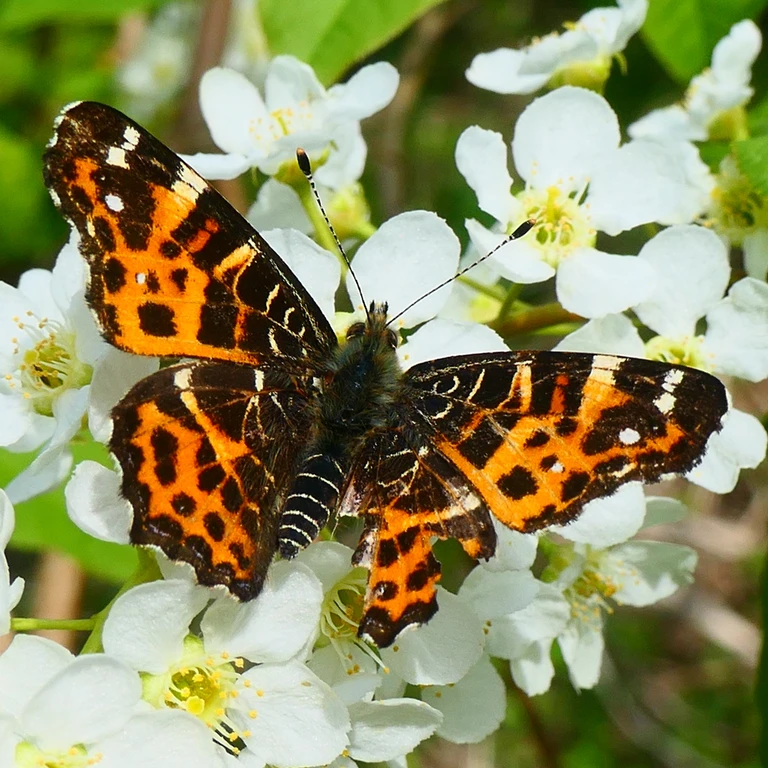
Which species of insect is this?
Araschnia levana
